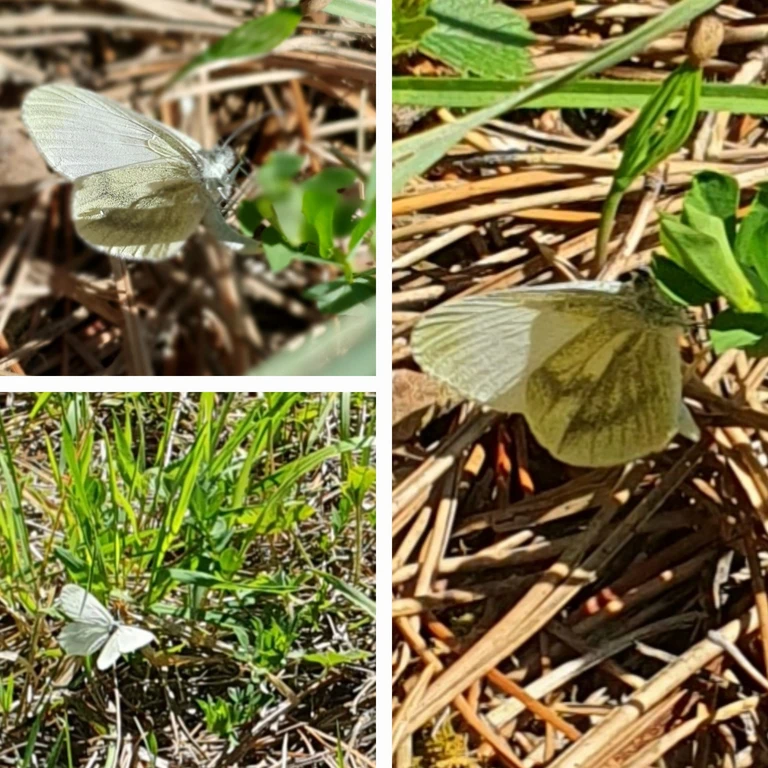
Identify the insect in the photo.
Leptidea sinapis/juvernica
